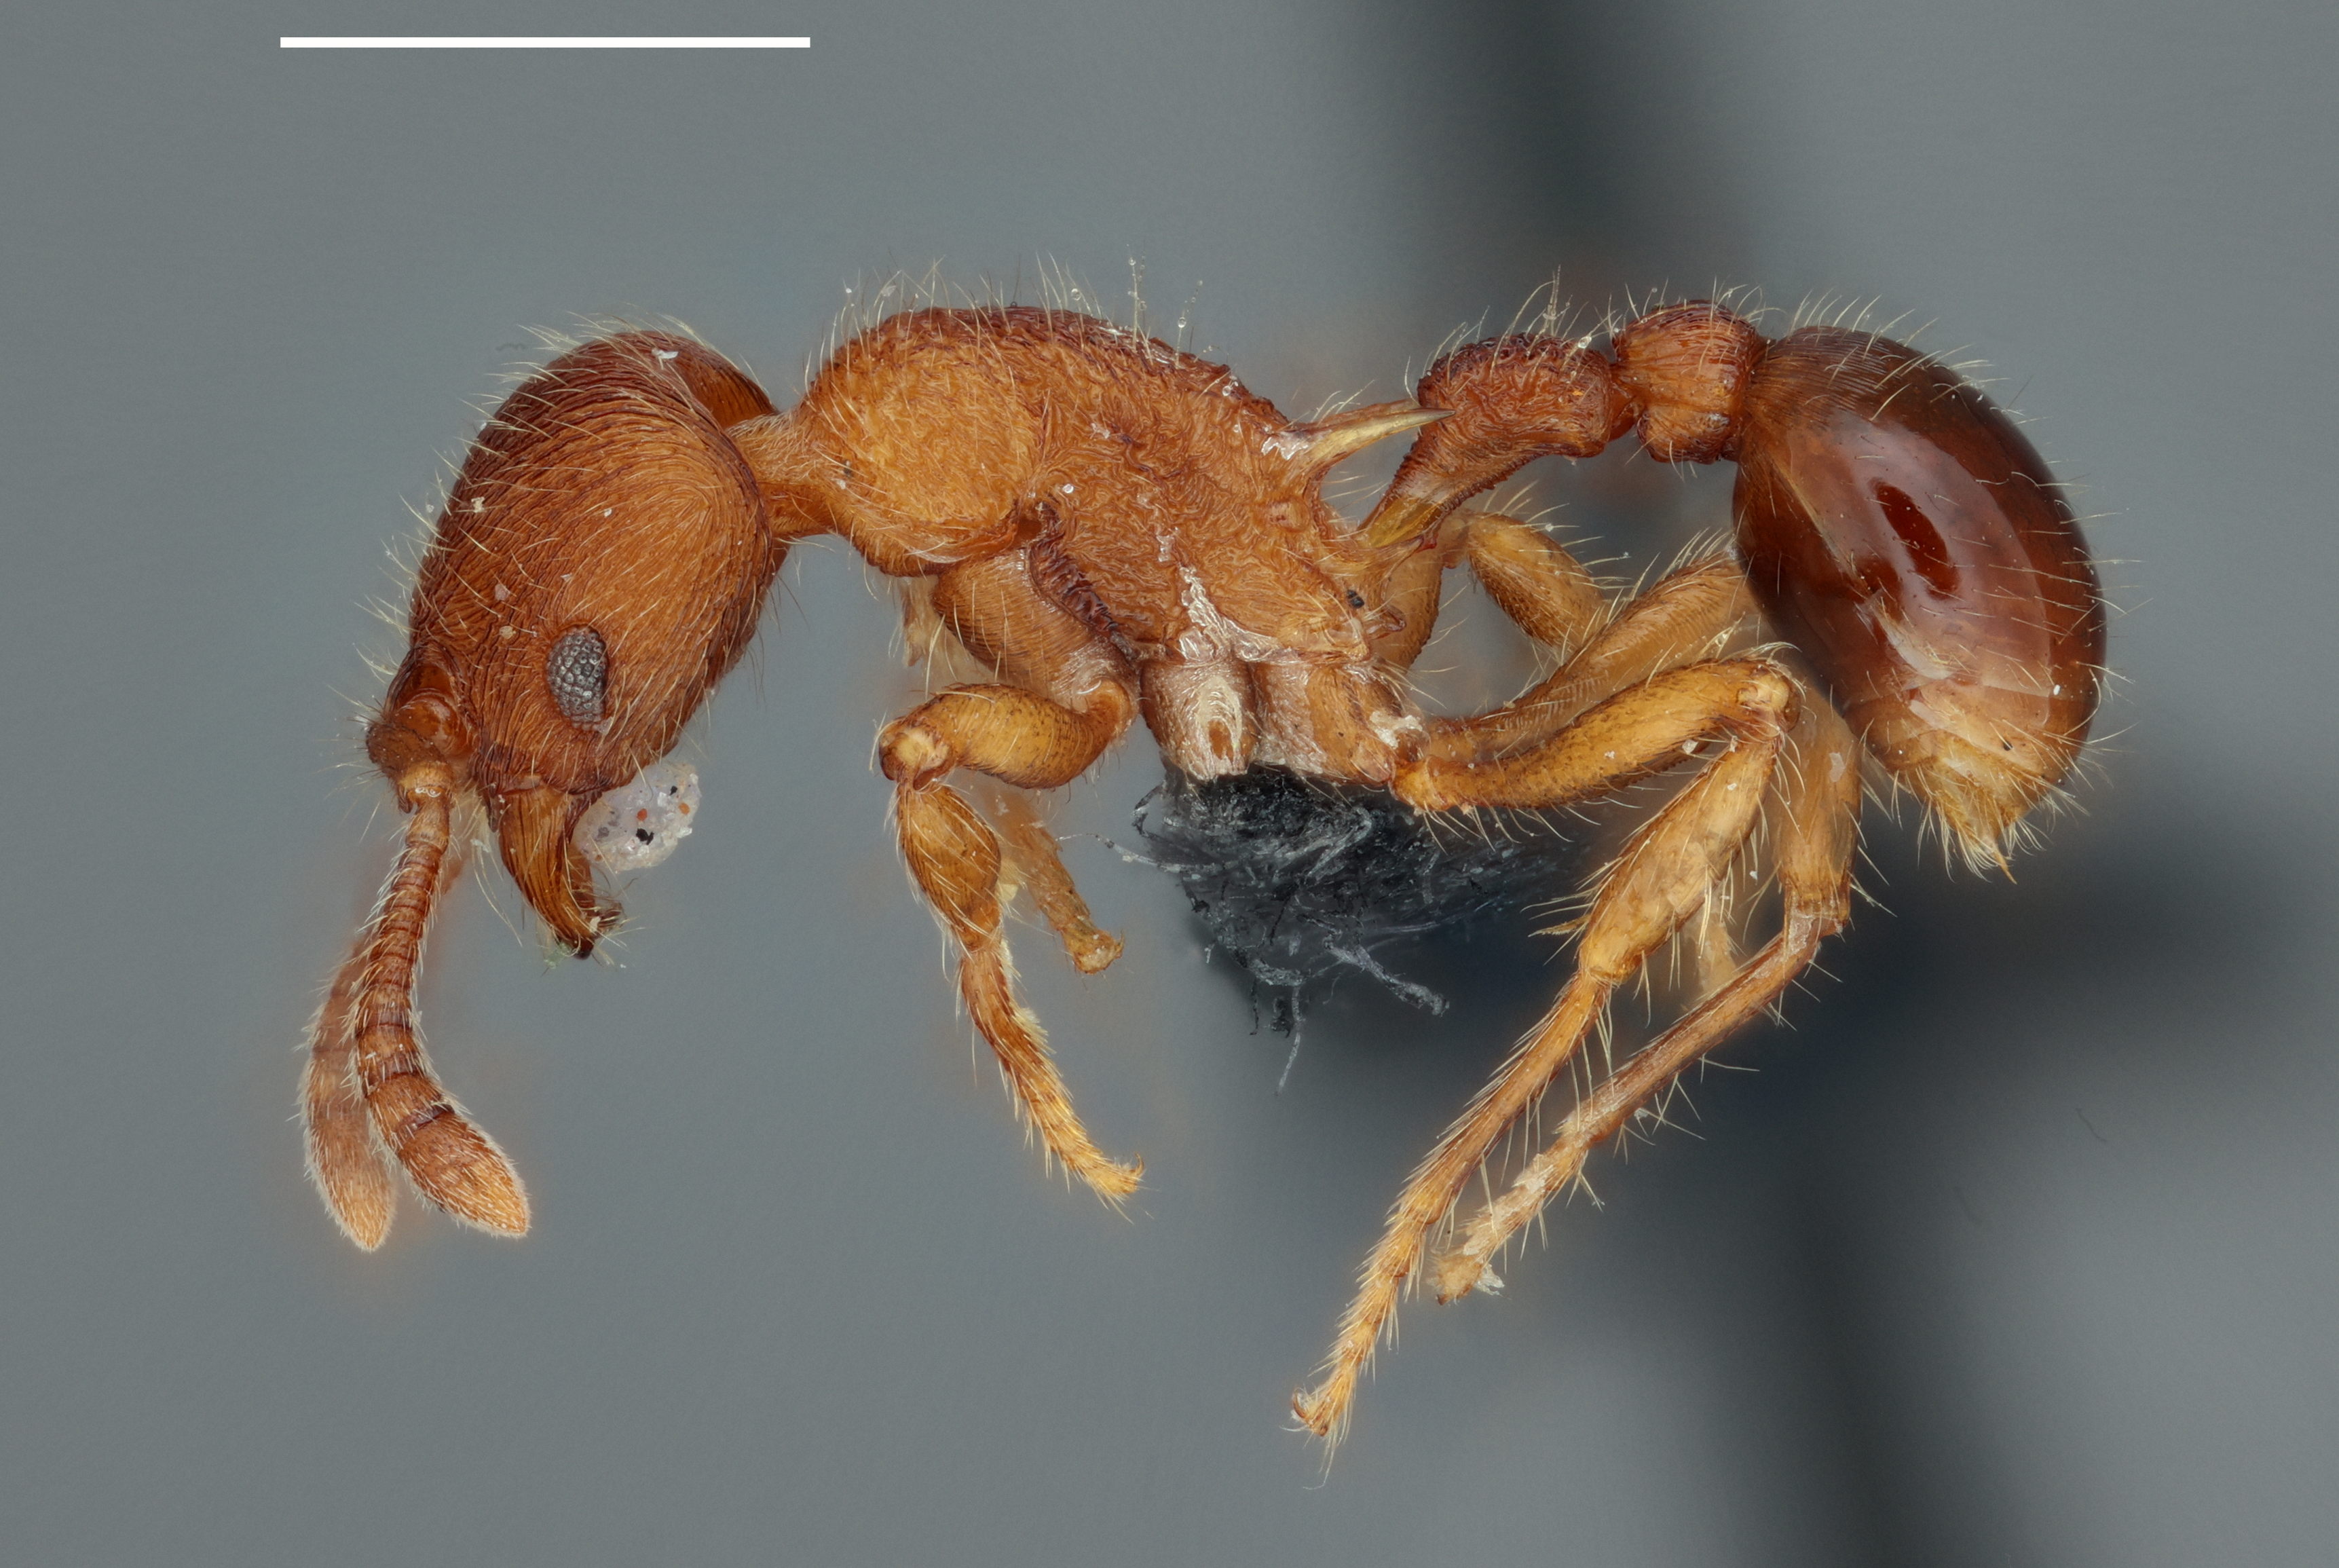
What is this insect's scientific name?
Hylomyrma mariae
